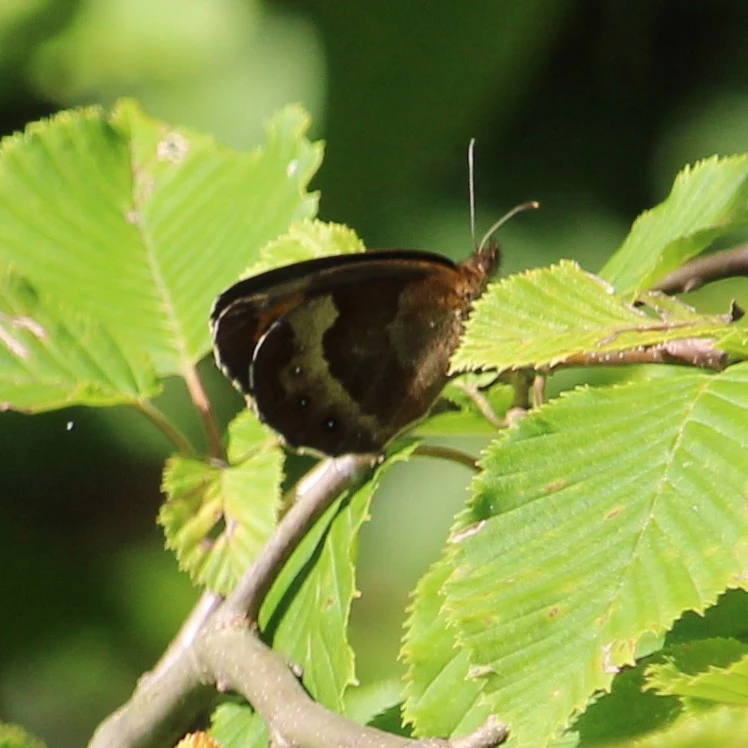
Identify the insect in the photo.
Erebia aethiops
